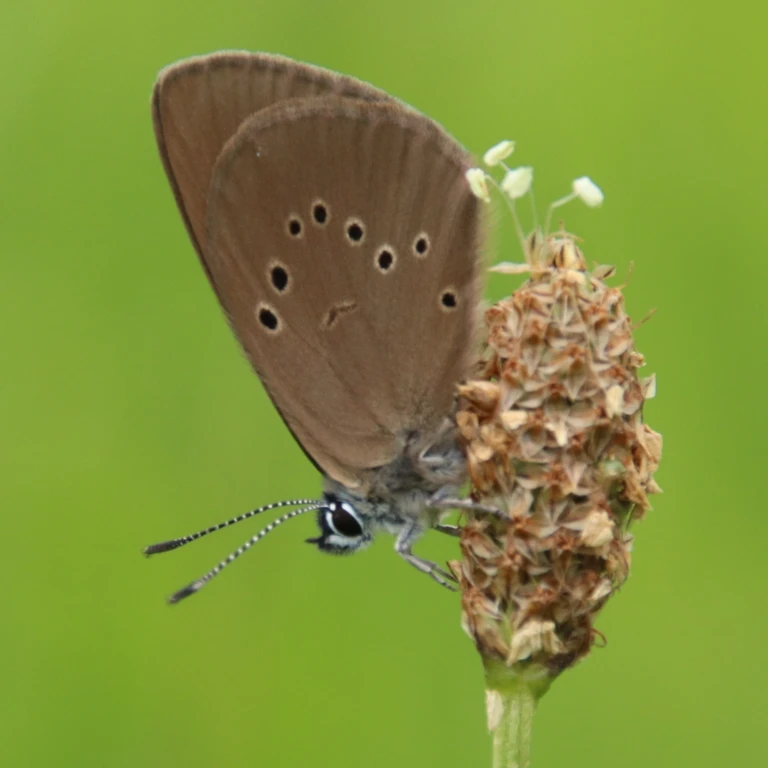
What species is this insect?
Phengaris nausithous (also Maculinea nausithous)
